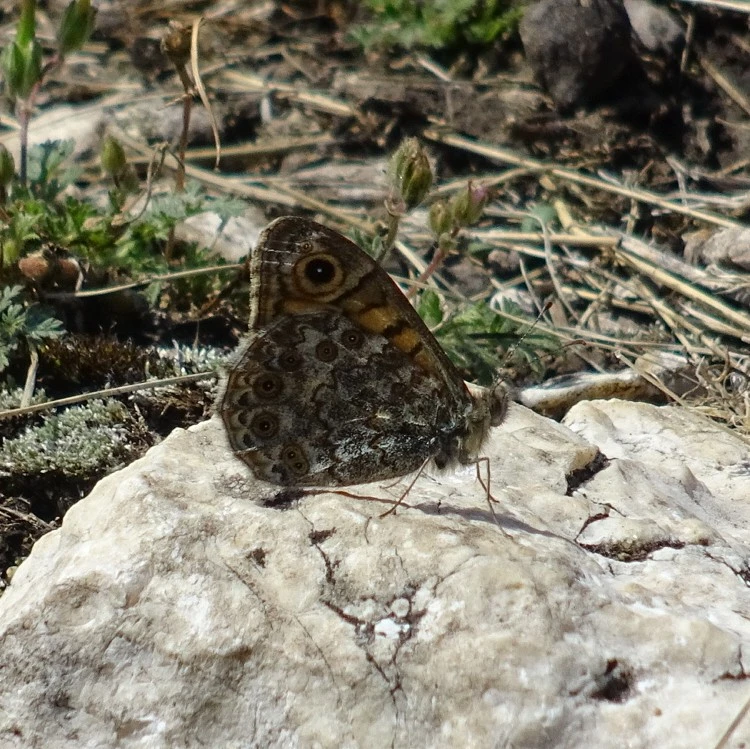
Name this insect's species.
Lasiommata megera (also Pararge megera)
